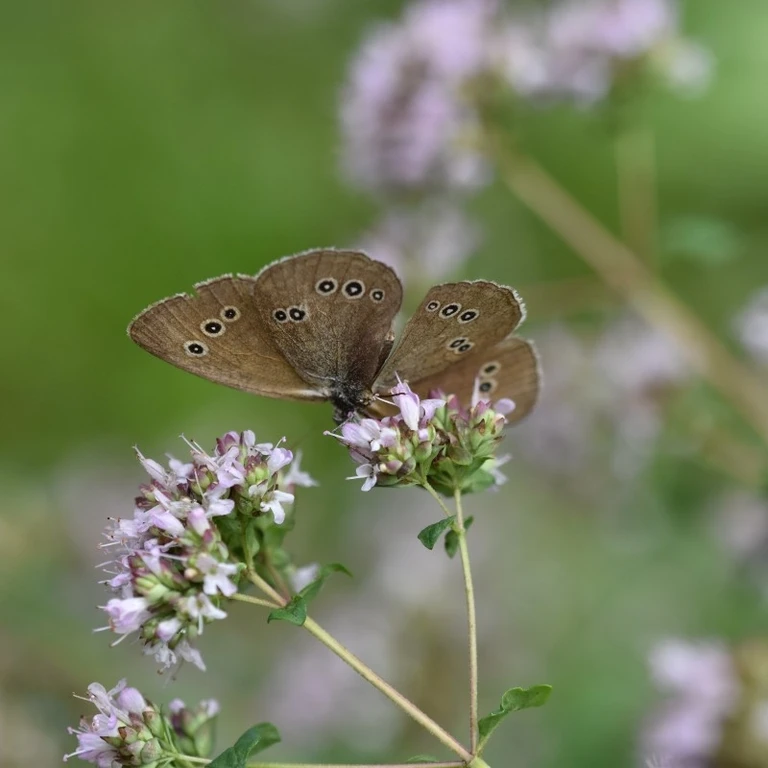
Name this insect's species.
Aphantopus hyperantus
